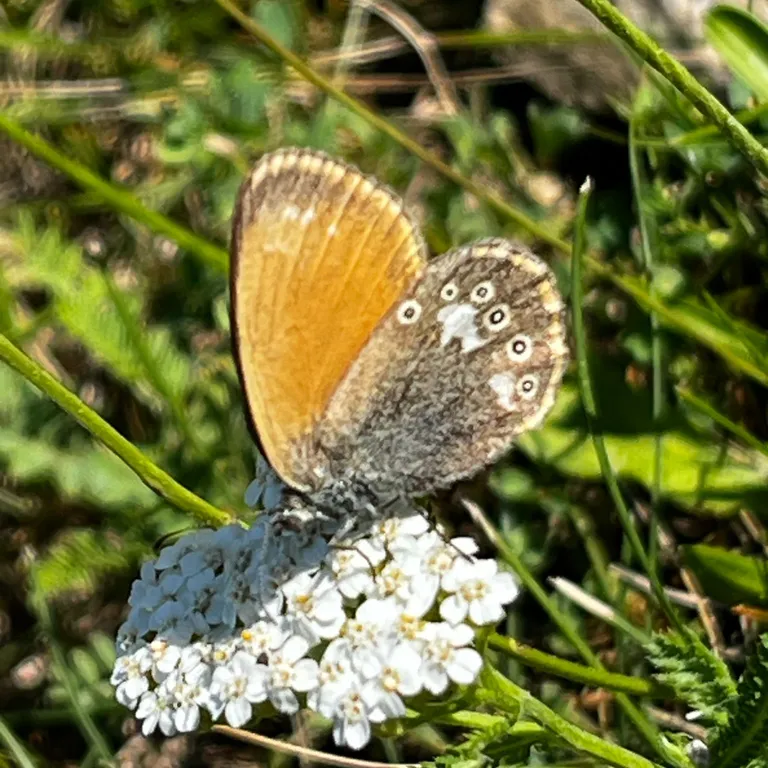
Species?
Coenonympha glycerion (also Coenonympha iphis)
